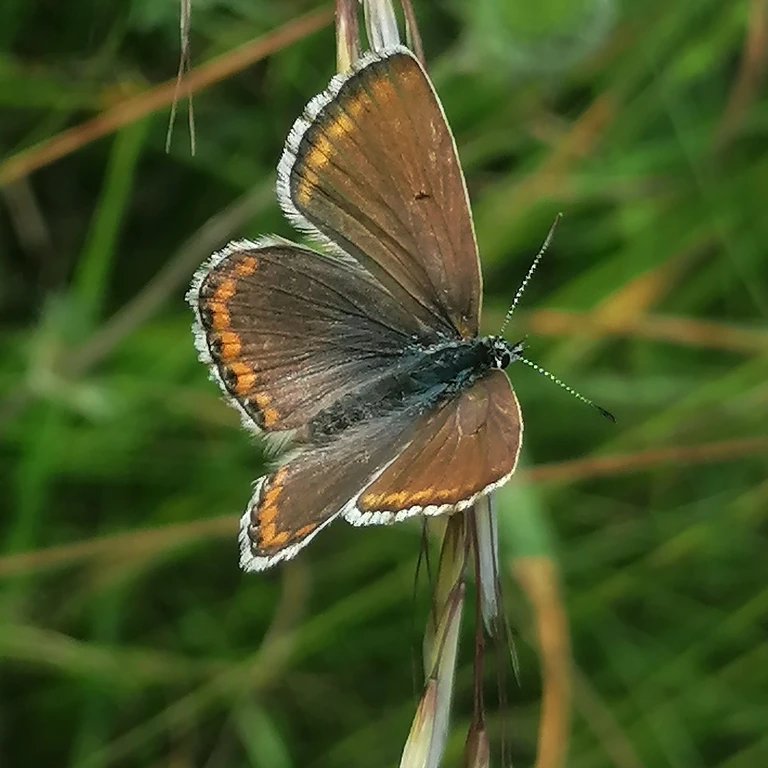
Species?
Lysandra bellargus
